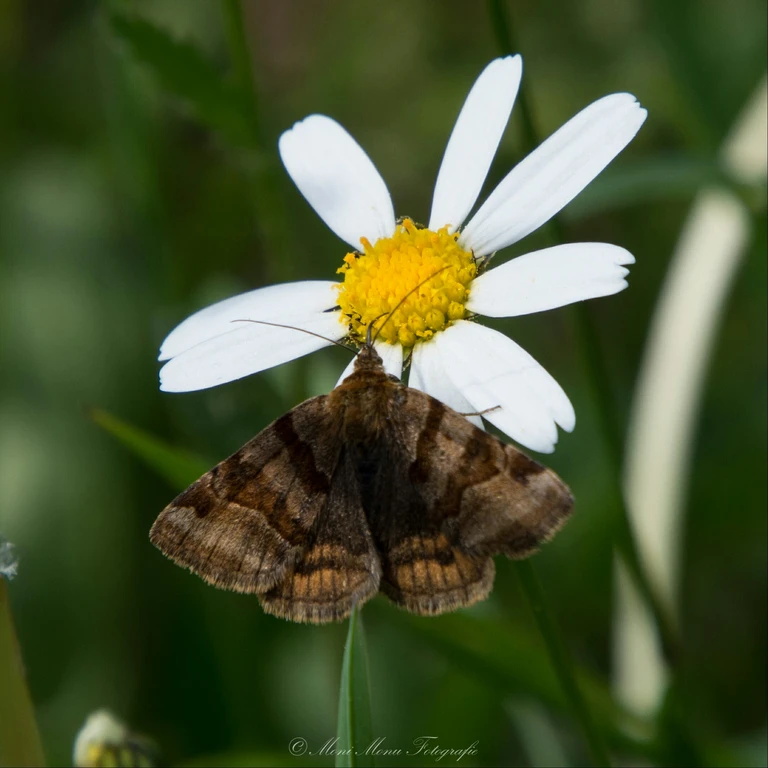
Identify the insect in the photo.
Euclidia glyphica
